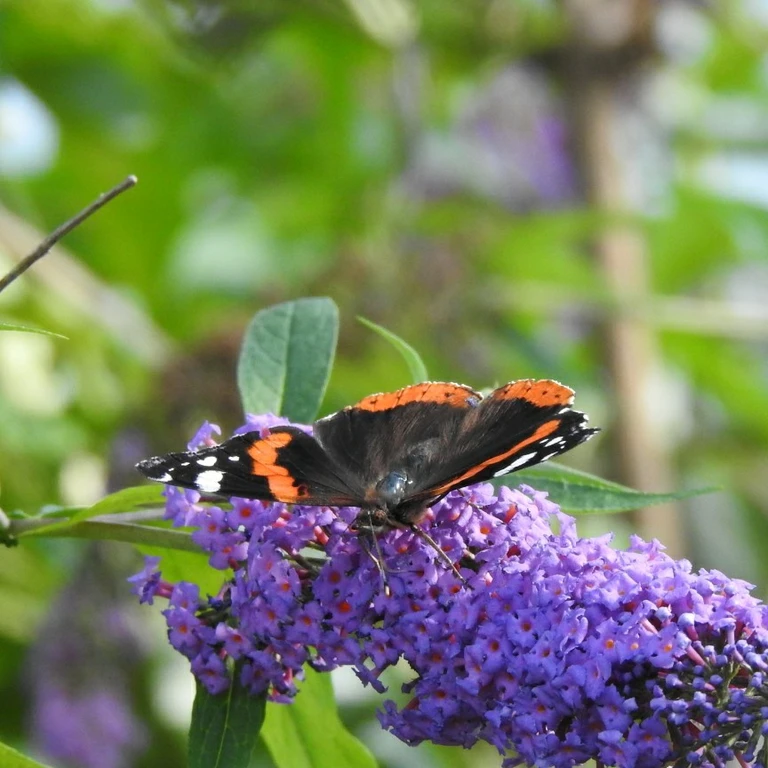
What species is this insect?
Vanessa atalanta
